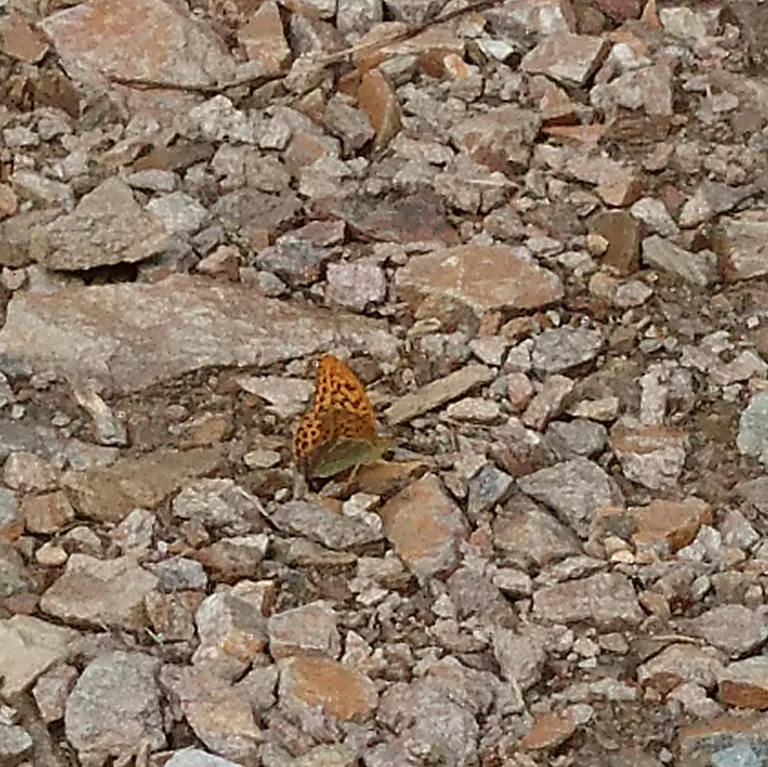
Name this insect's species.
Argynnis paphia
